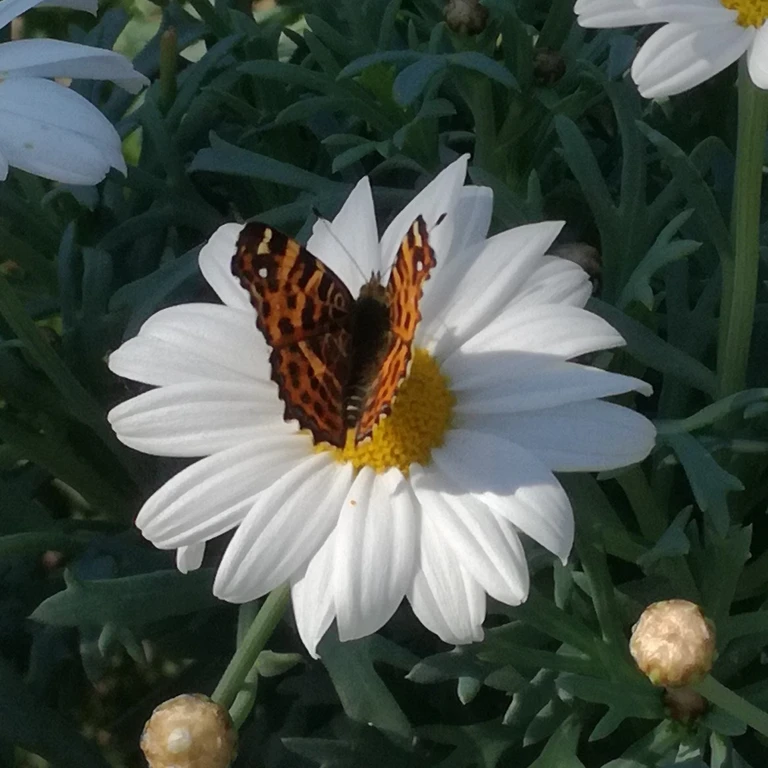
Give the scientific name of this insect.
Araschnia levana
